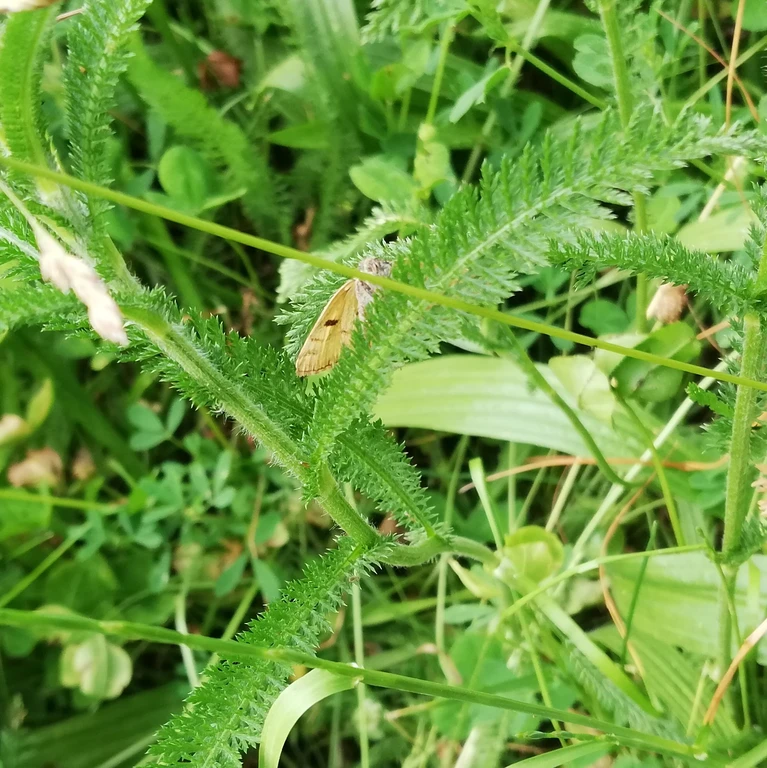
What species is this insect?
Euclidia glyphica
